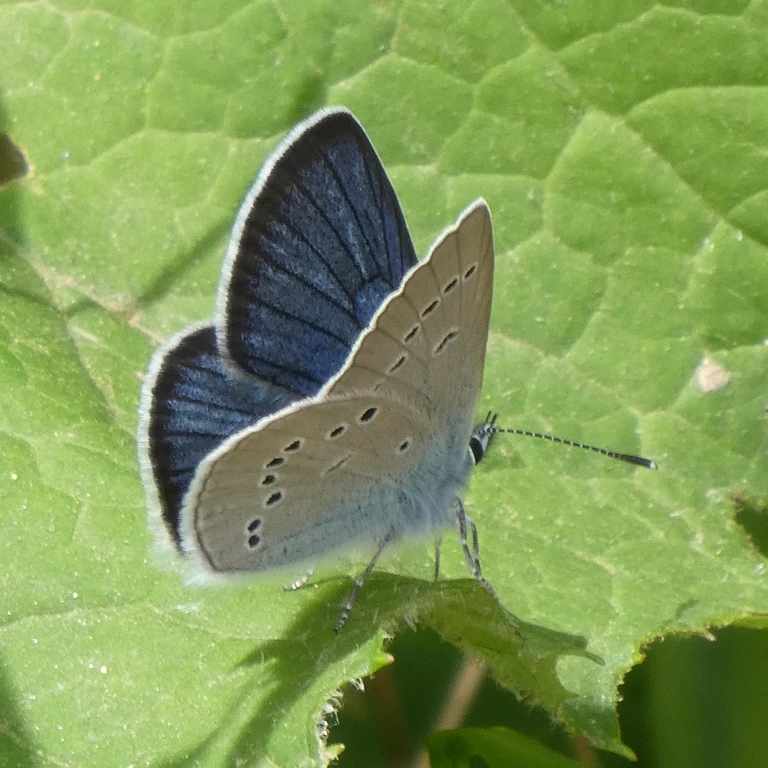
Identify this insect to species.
Cyaniris semiargus
